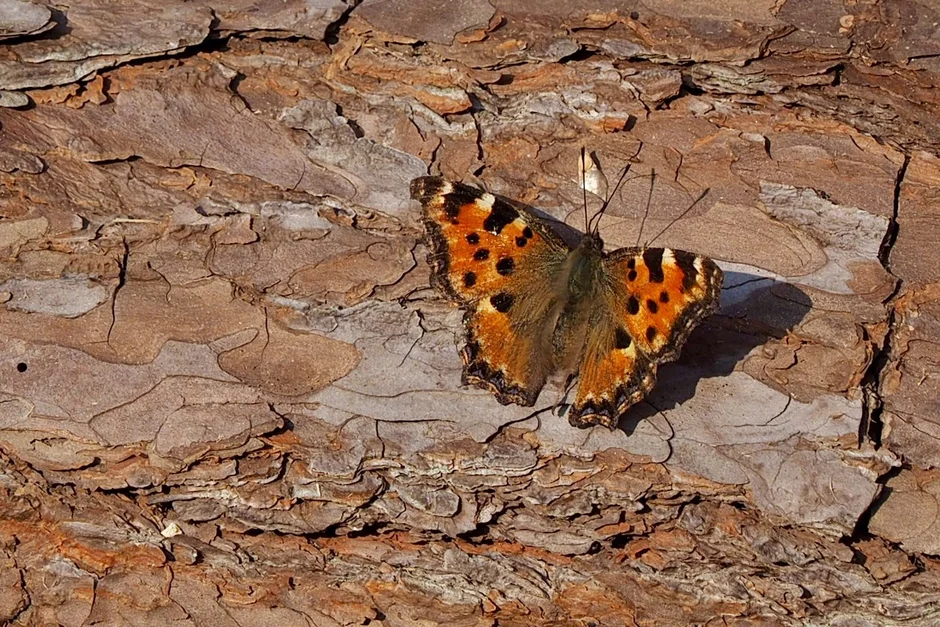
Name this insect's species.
Nymphalis polychloros
